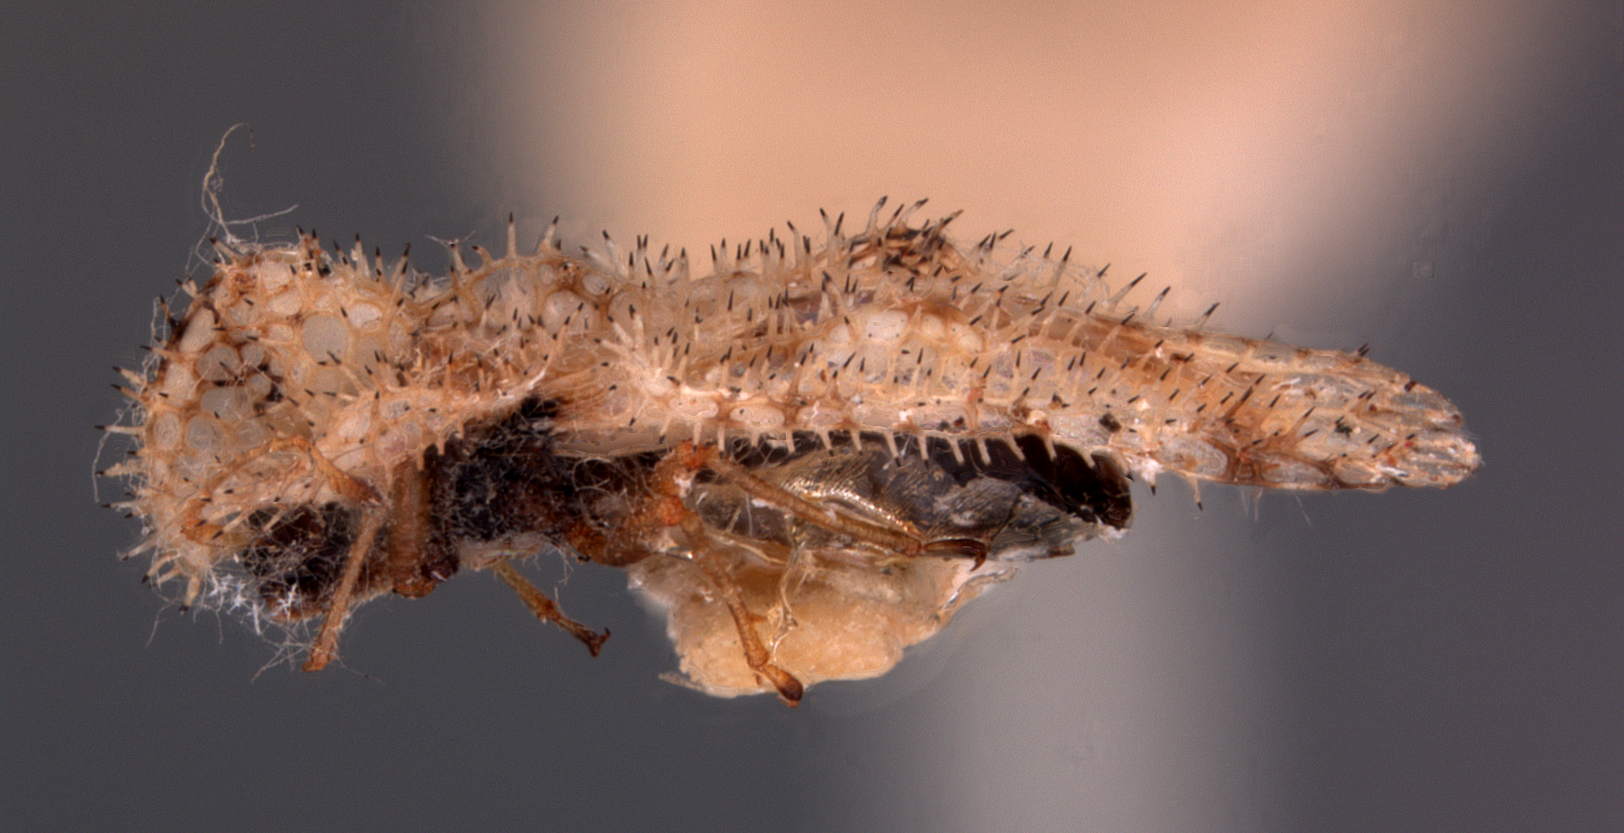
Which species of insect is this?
Corythucha sphaeralceae
